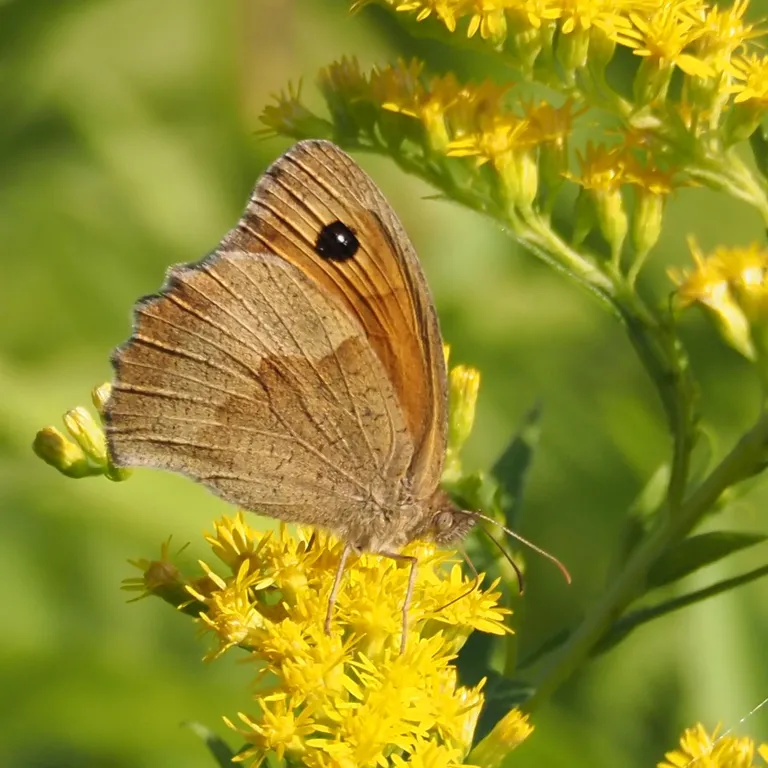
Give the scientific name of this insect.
Maniola jurtina
